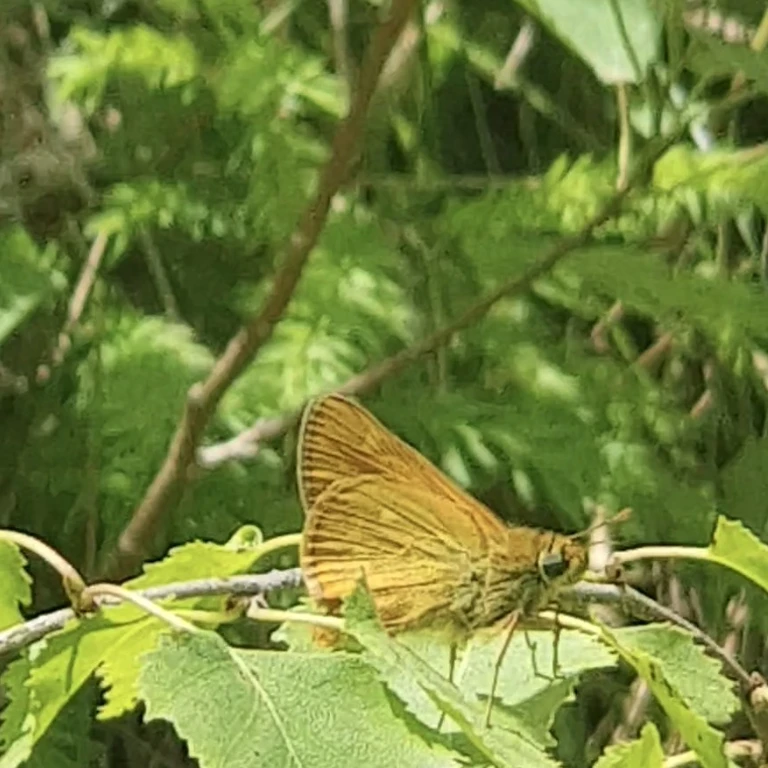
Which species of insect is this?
Ochlodes sylvanus (also Ochlodes venata)
